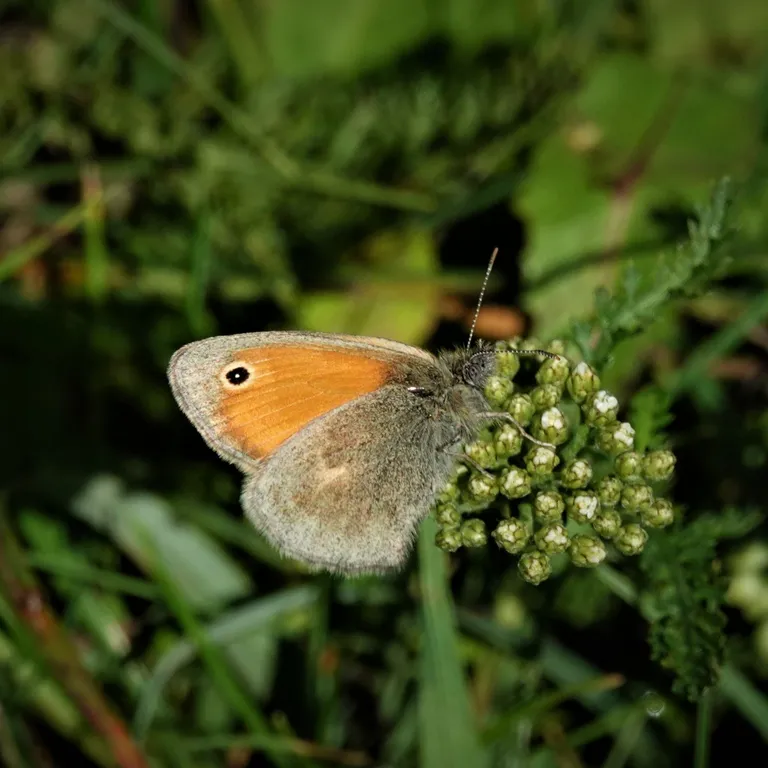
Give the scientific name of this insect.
Coenonympha pamphilus
